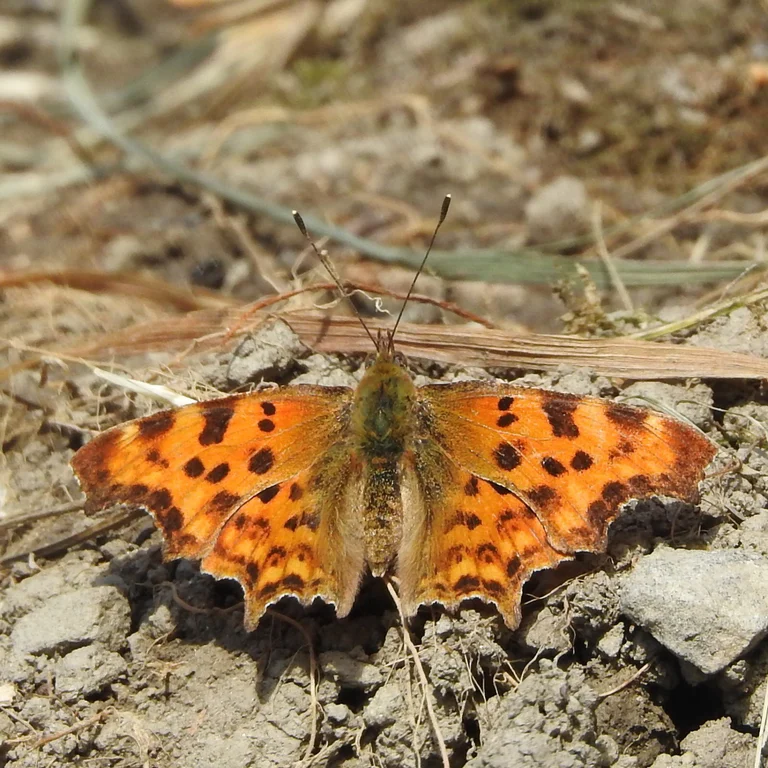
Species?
Polygonia c-album
